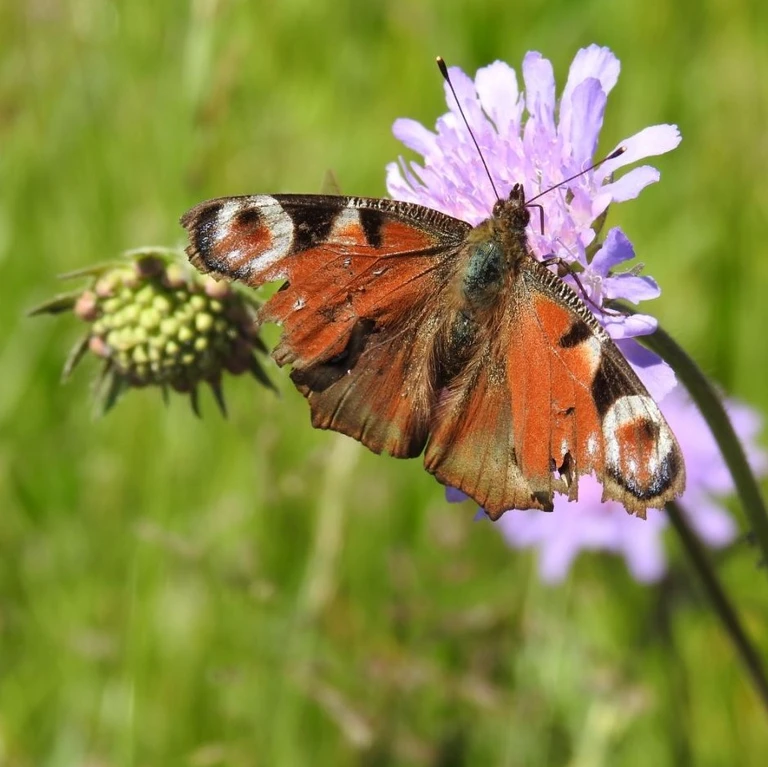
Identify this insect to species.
Aglais io
